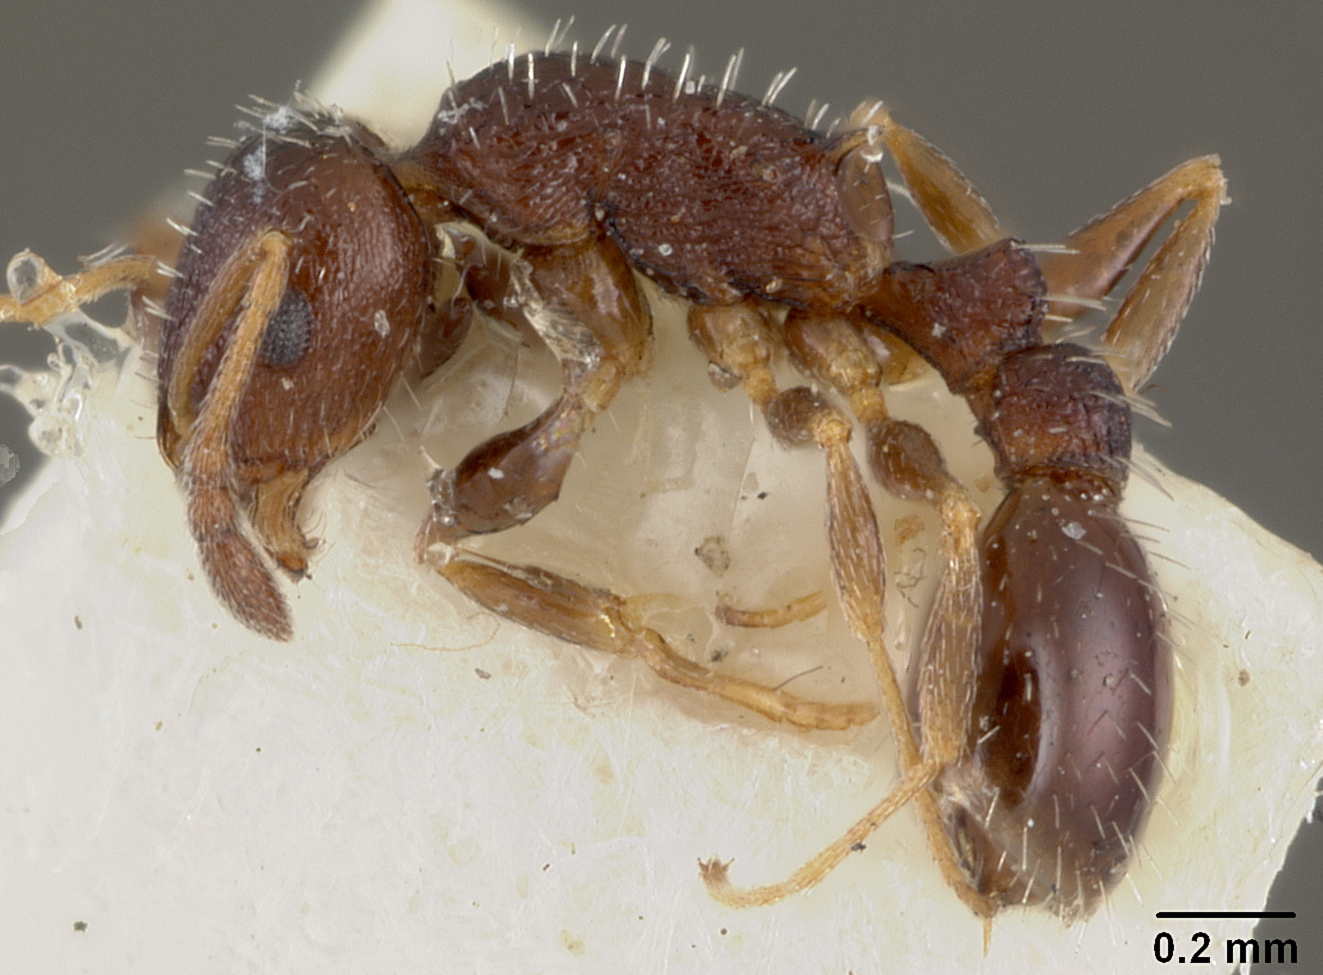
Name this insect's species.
Leptothorax texanus
